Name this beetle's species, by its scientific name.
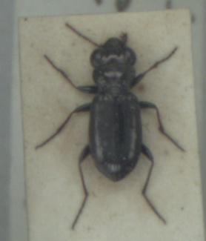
Notiophilus palustris
